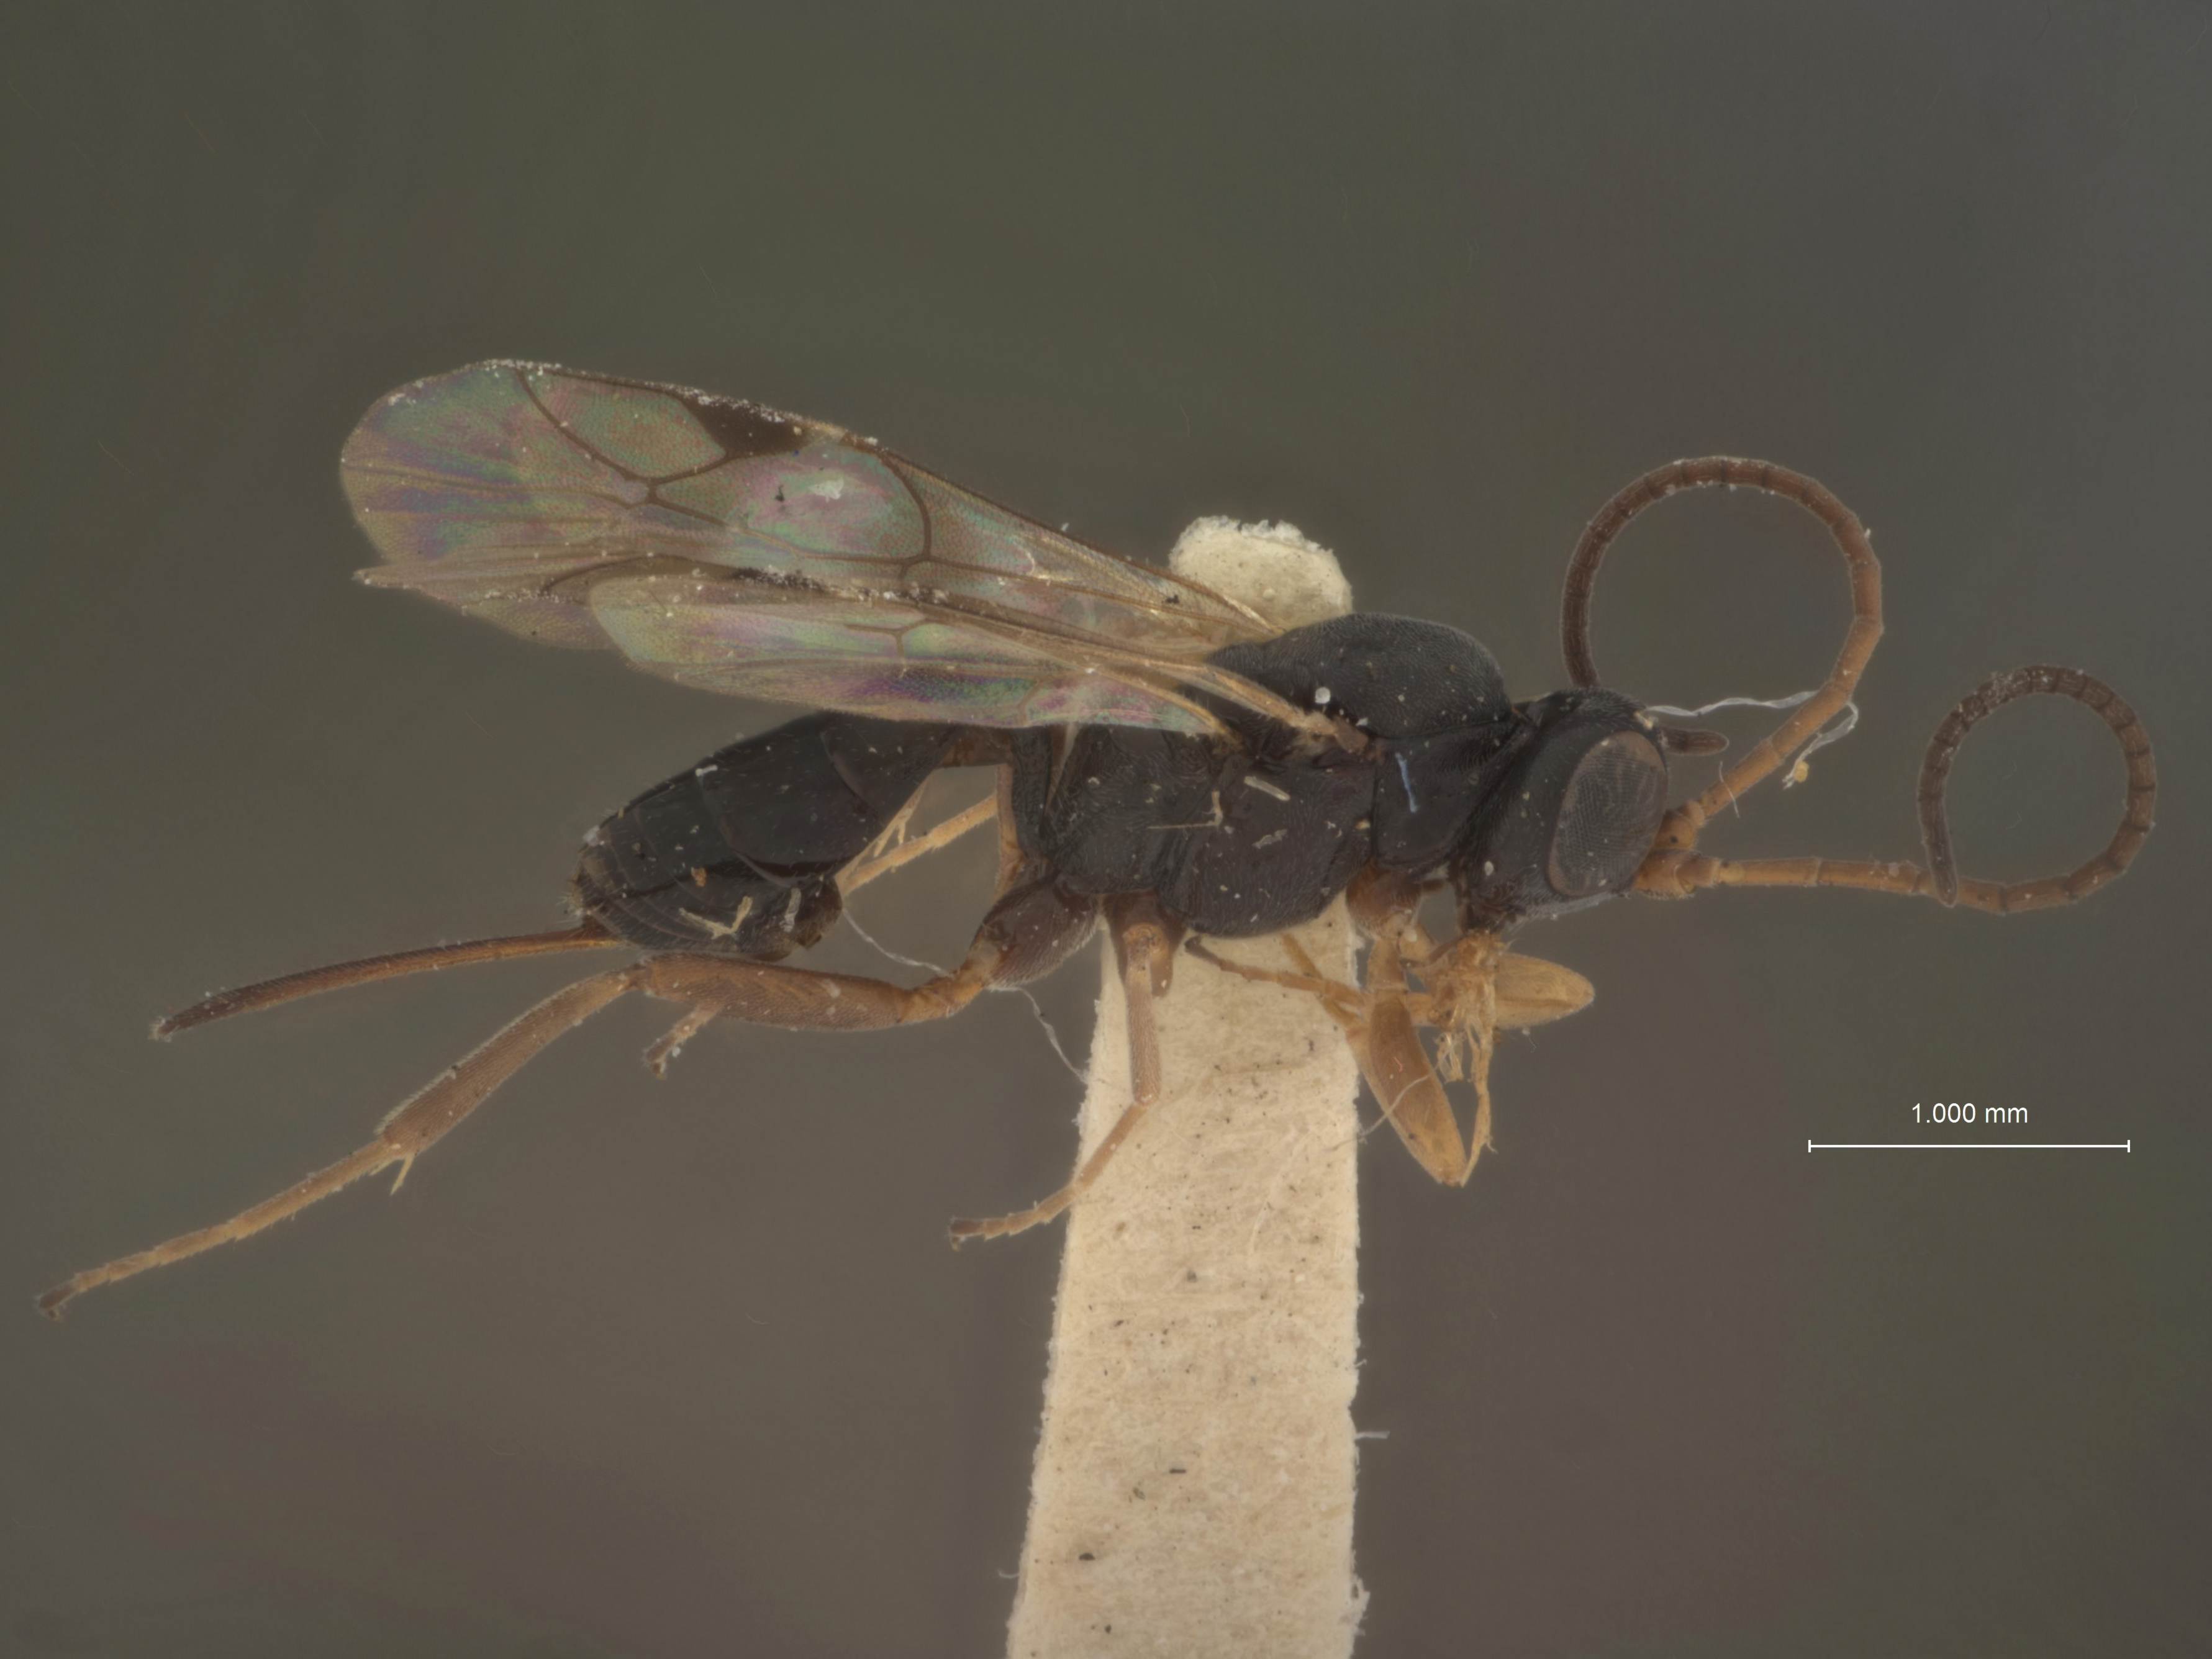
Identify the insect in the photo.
Hemiteles apantelis
